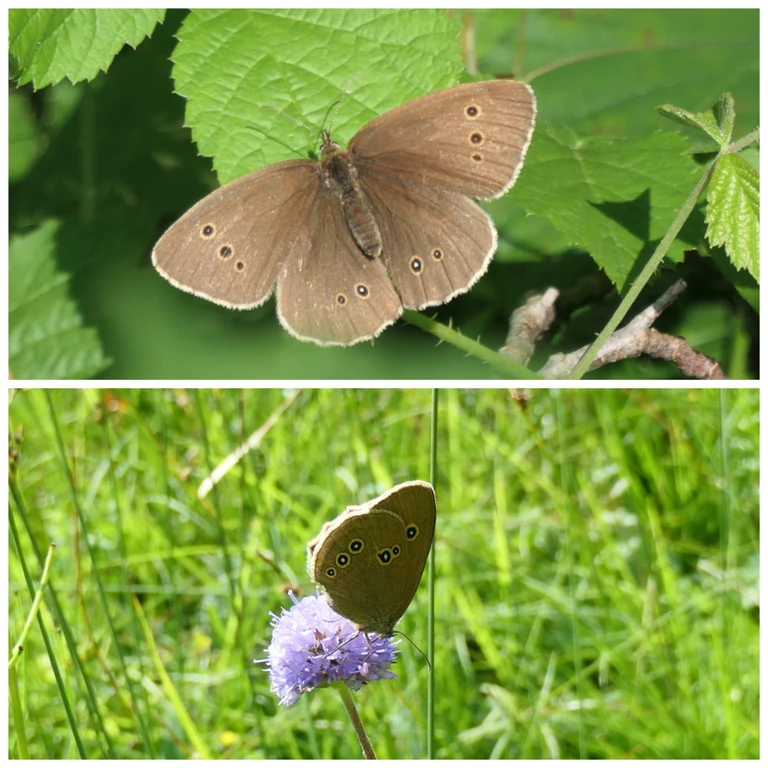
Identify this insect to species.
Aphantopus hyperantus
